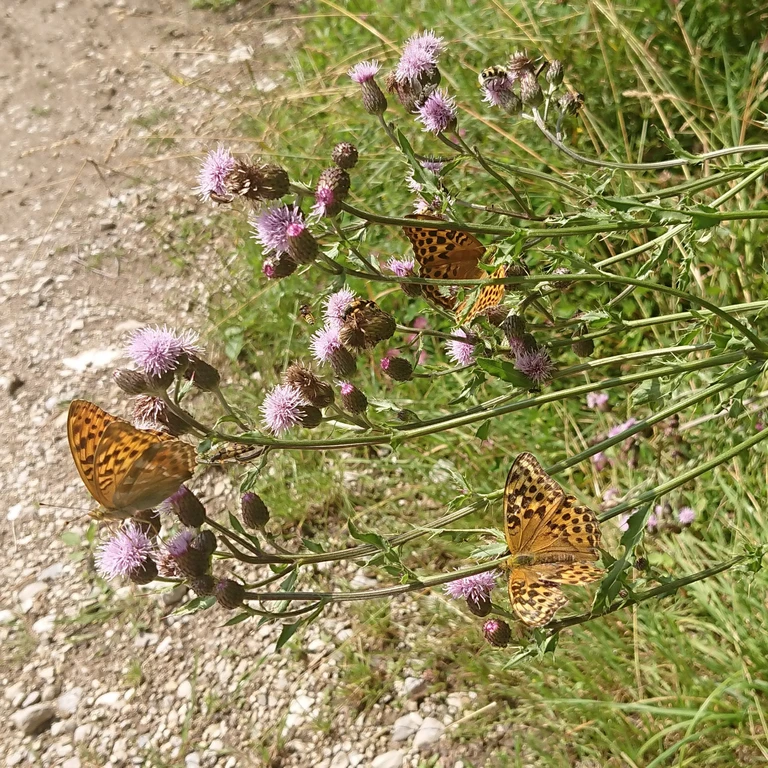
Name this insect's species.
Argynnis paphia
